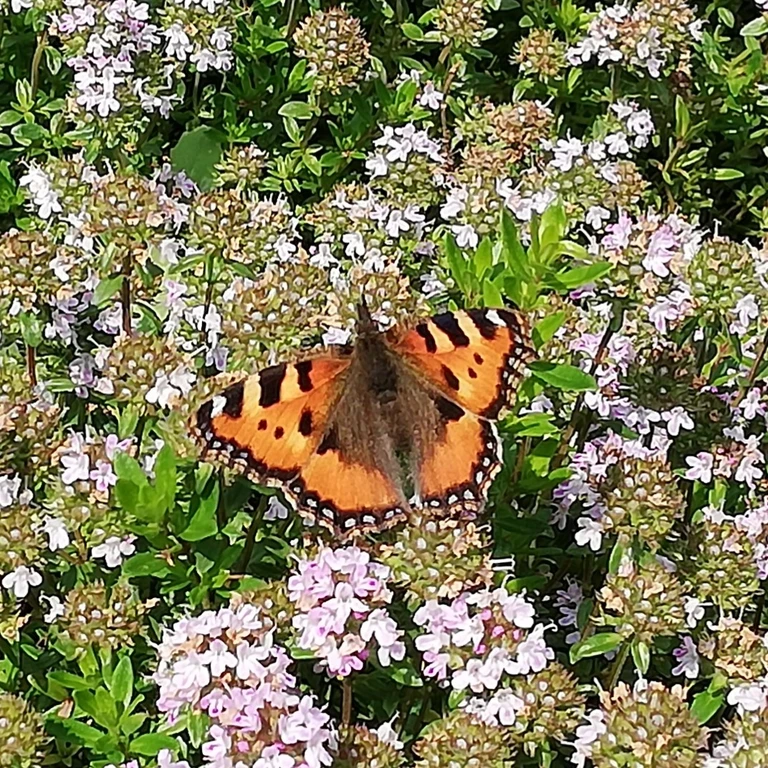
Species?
Aglais urticae
